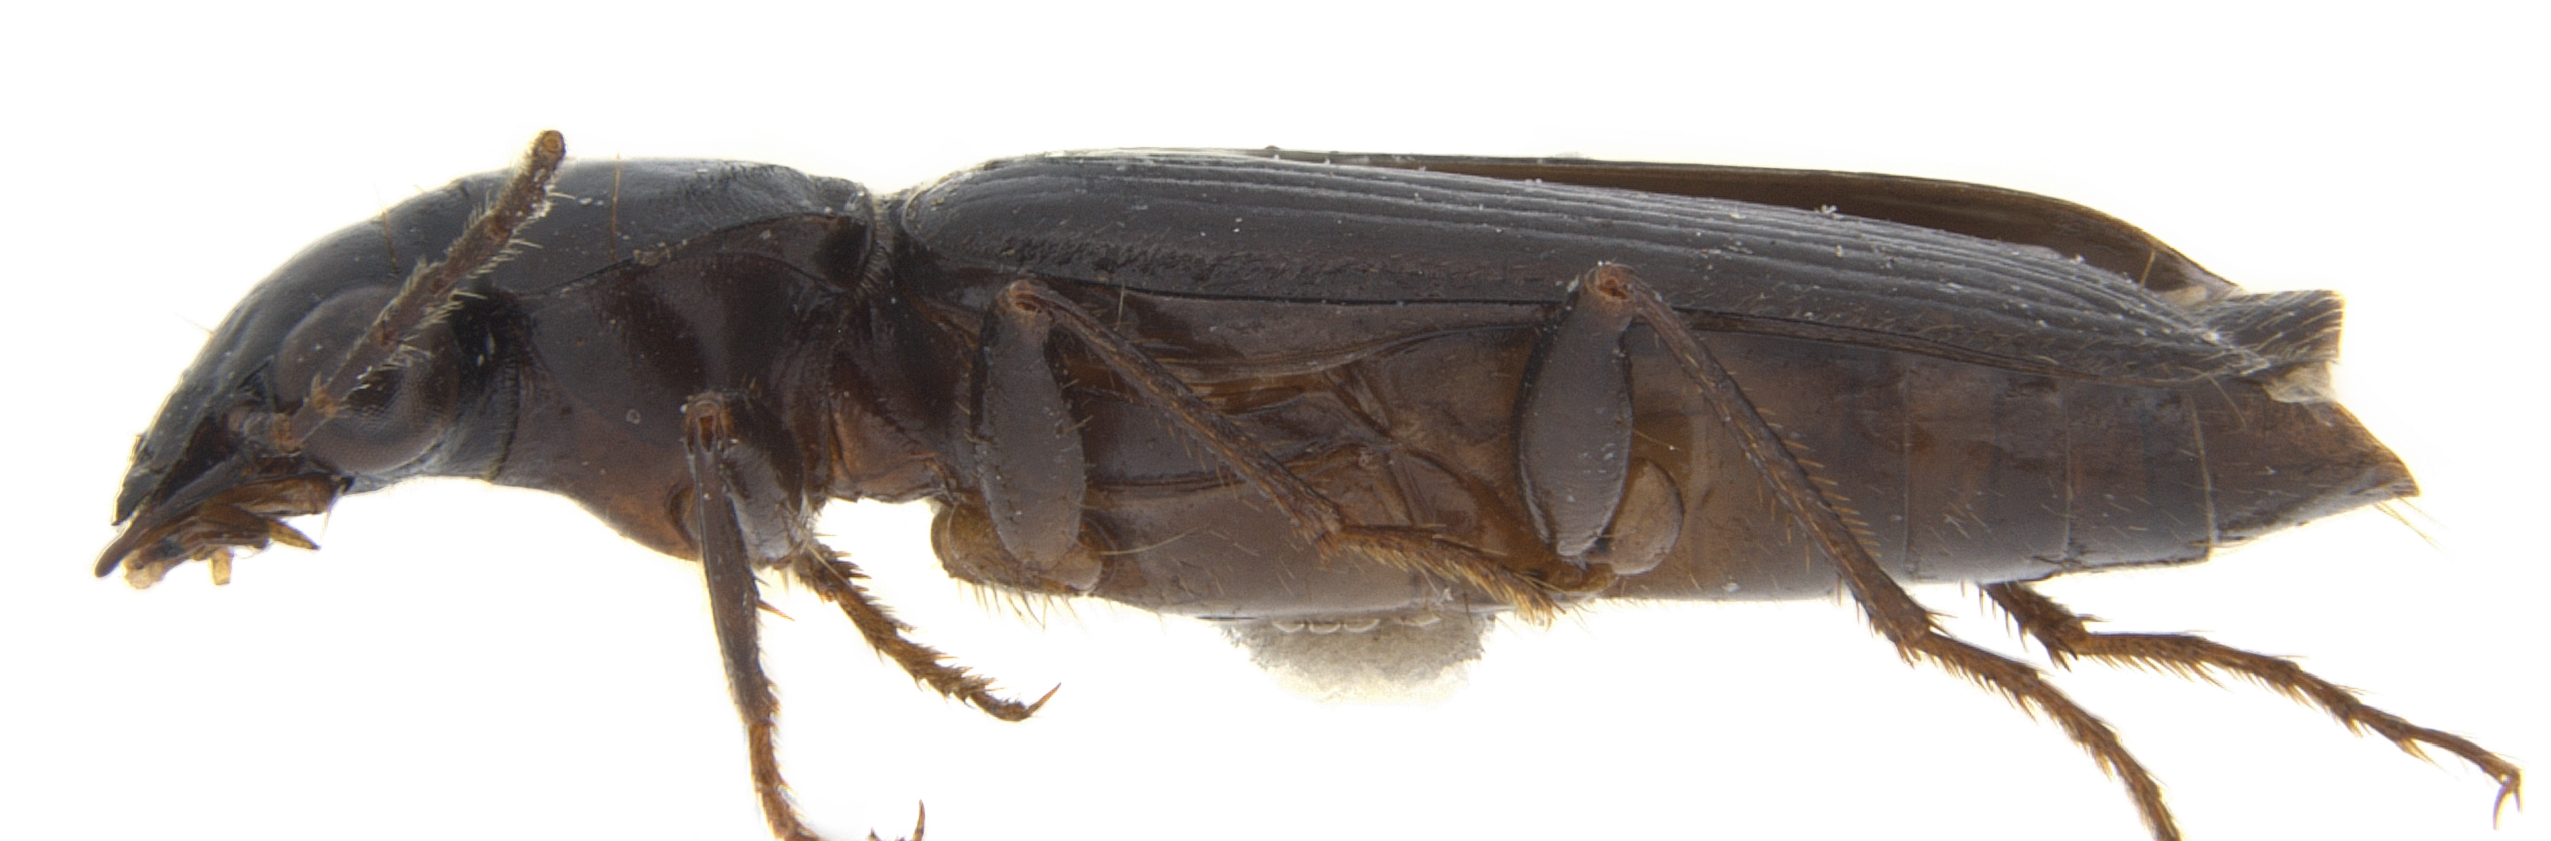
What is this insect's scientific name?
Celaenephes parallelus
